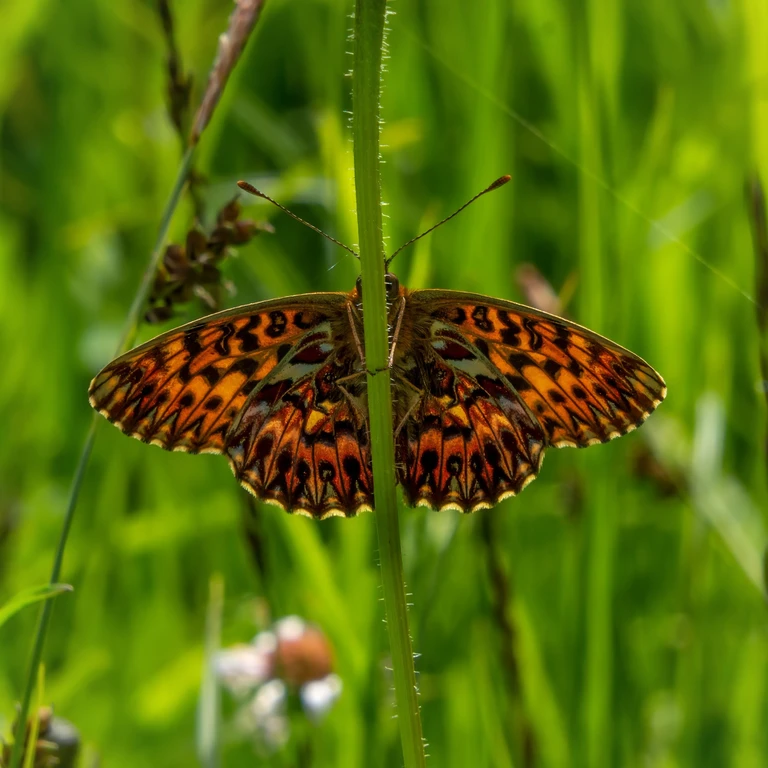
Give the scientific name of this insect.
Boloria titania
